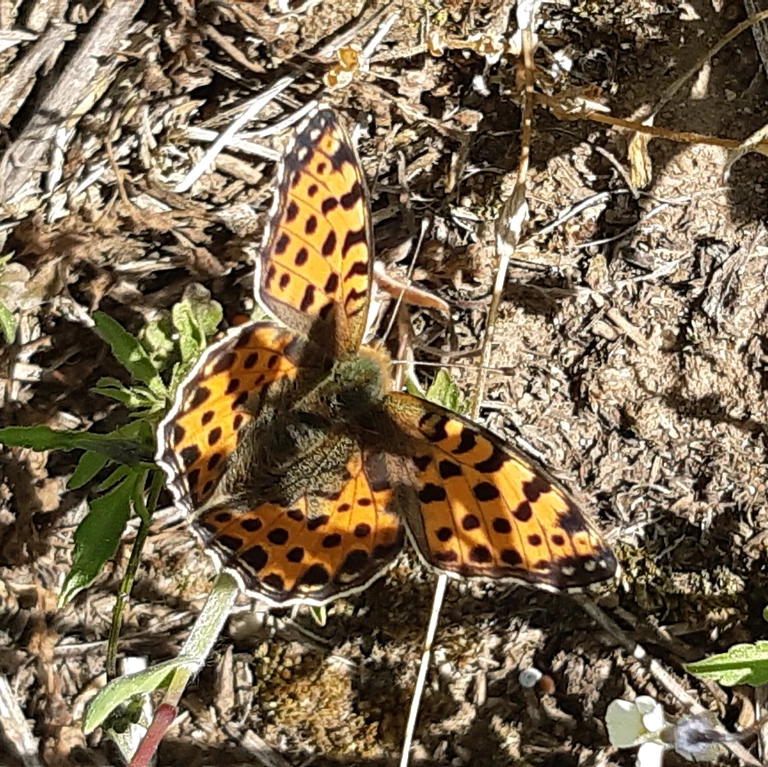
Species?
Issoria lathonia
